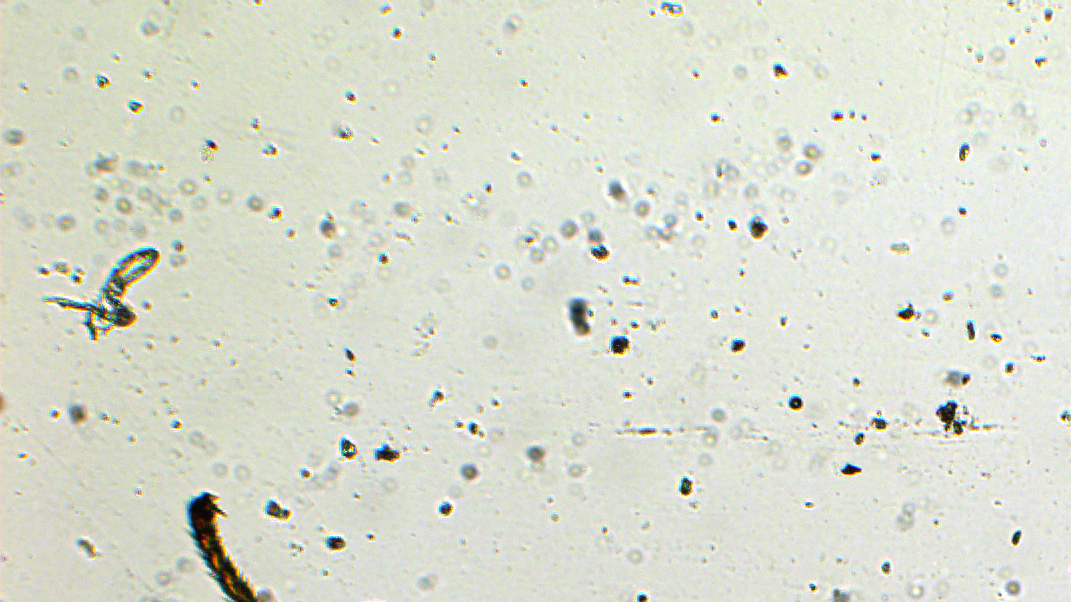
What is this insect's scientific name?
Prionomitus kamathi
